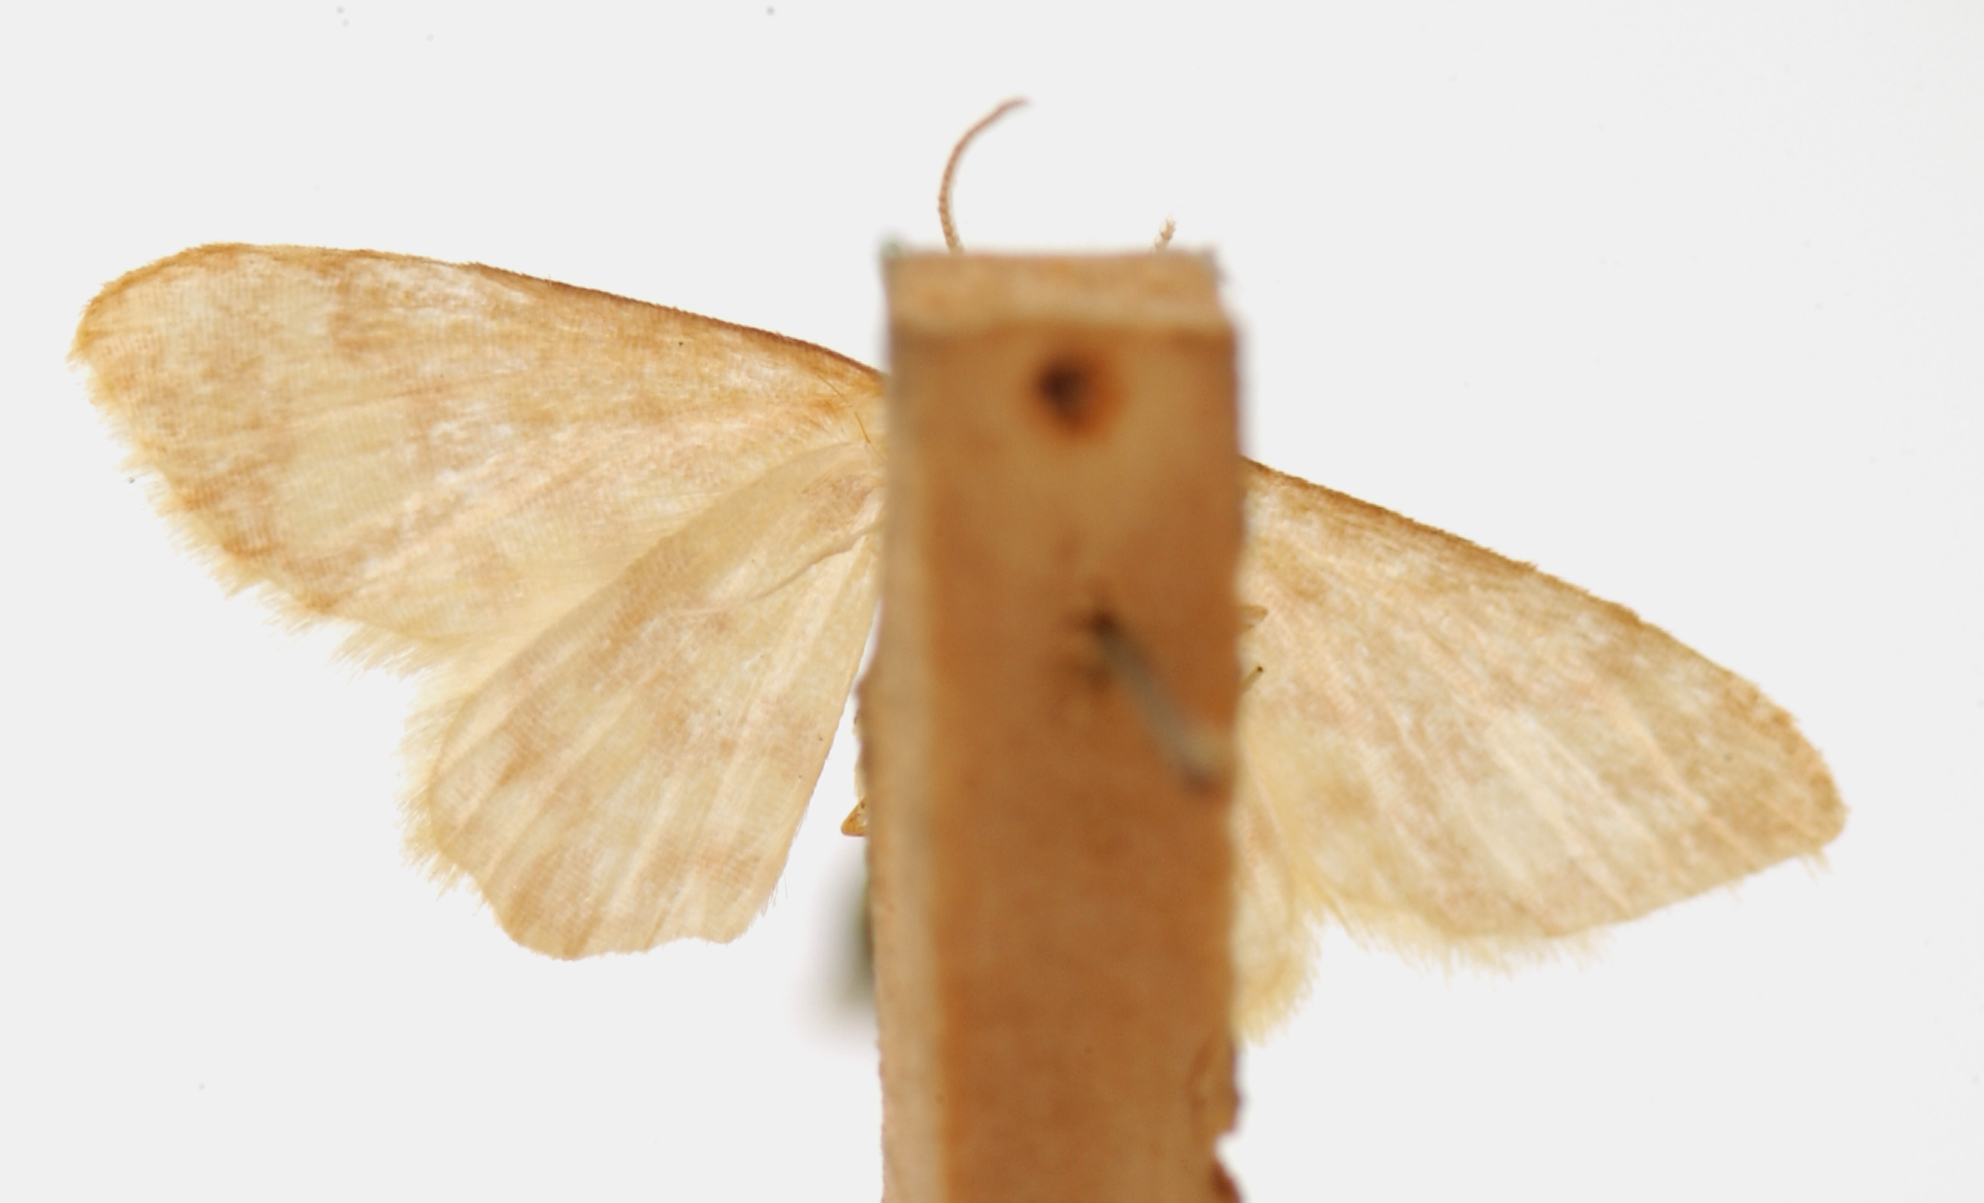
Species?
Ptychopoda cubitata
